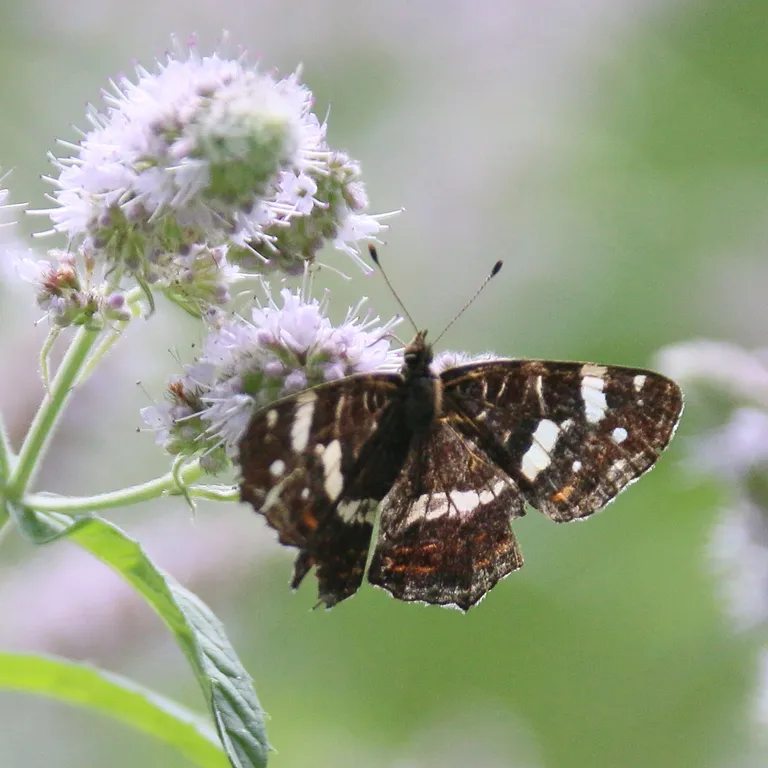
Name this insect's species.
Araschnia levana
